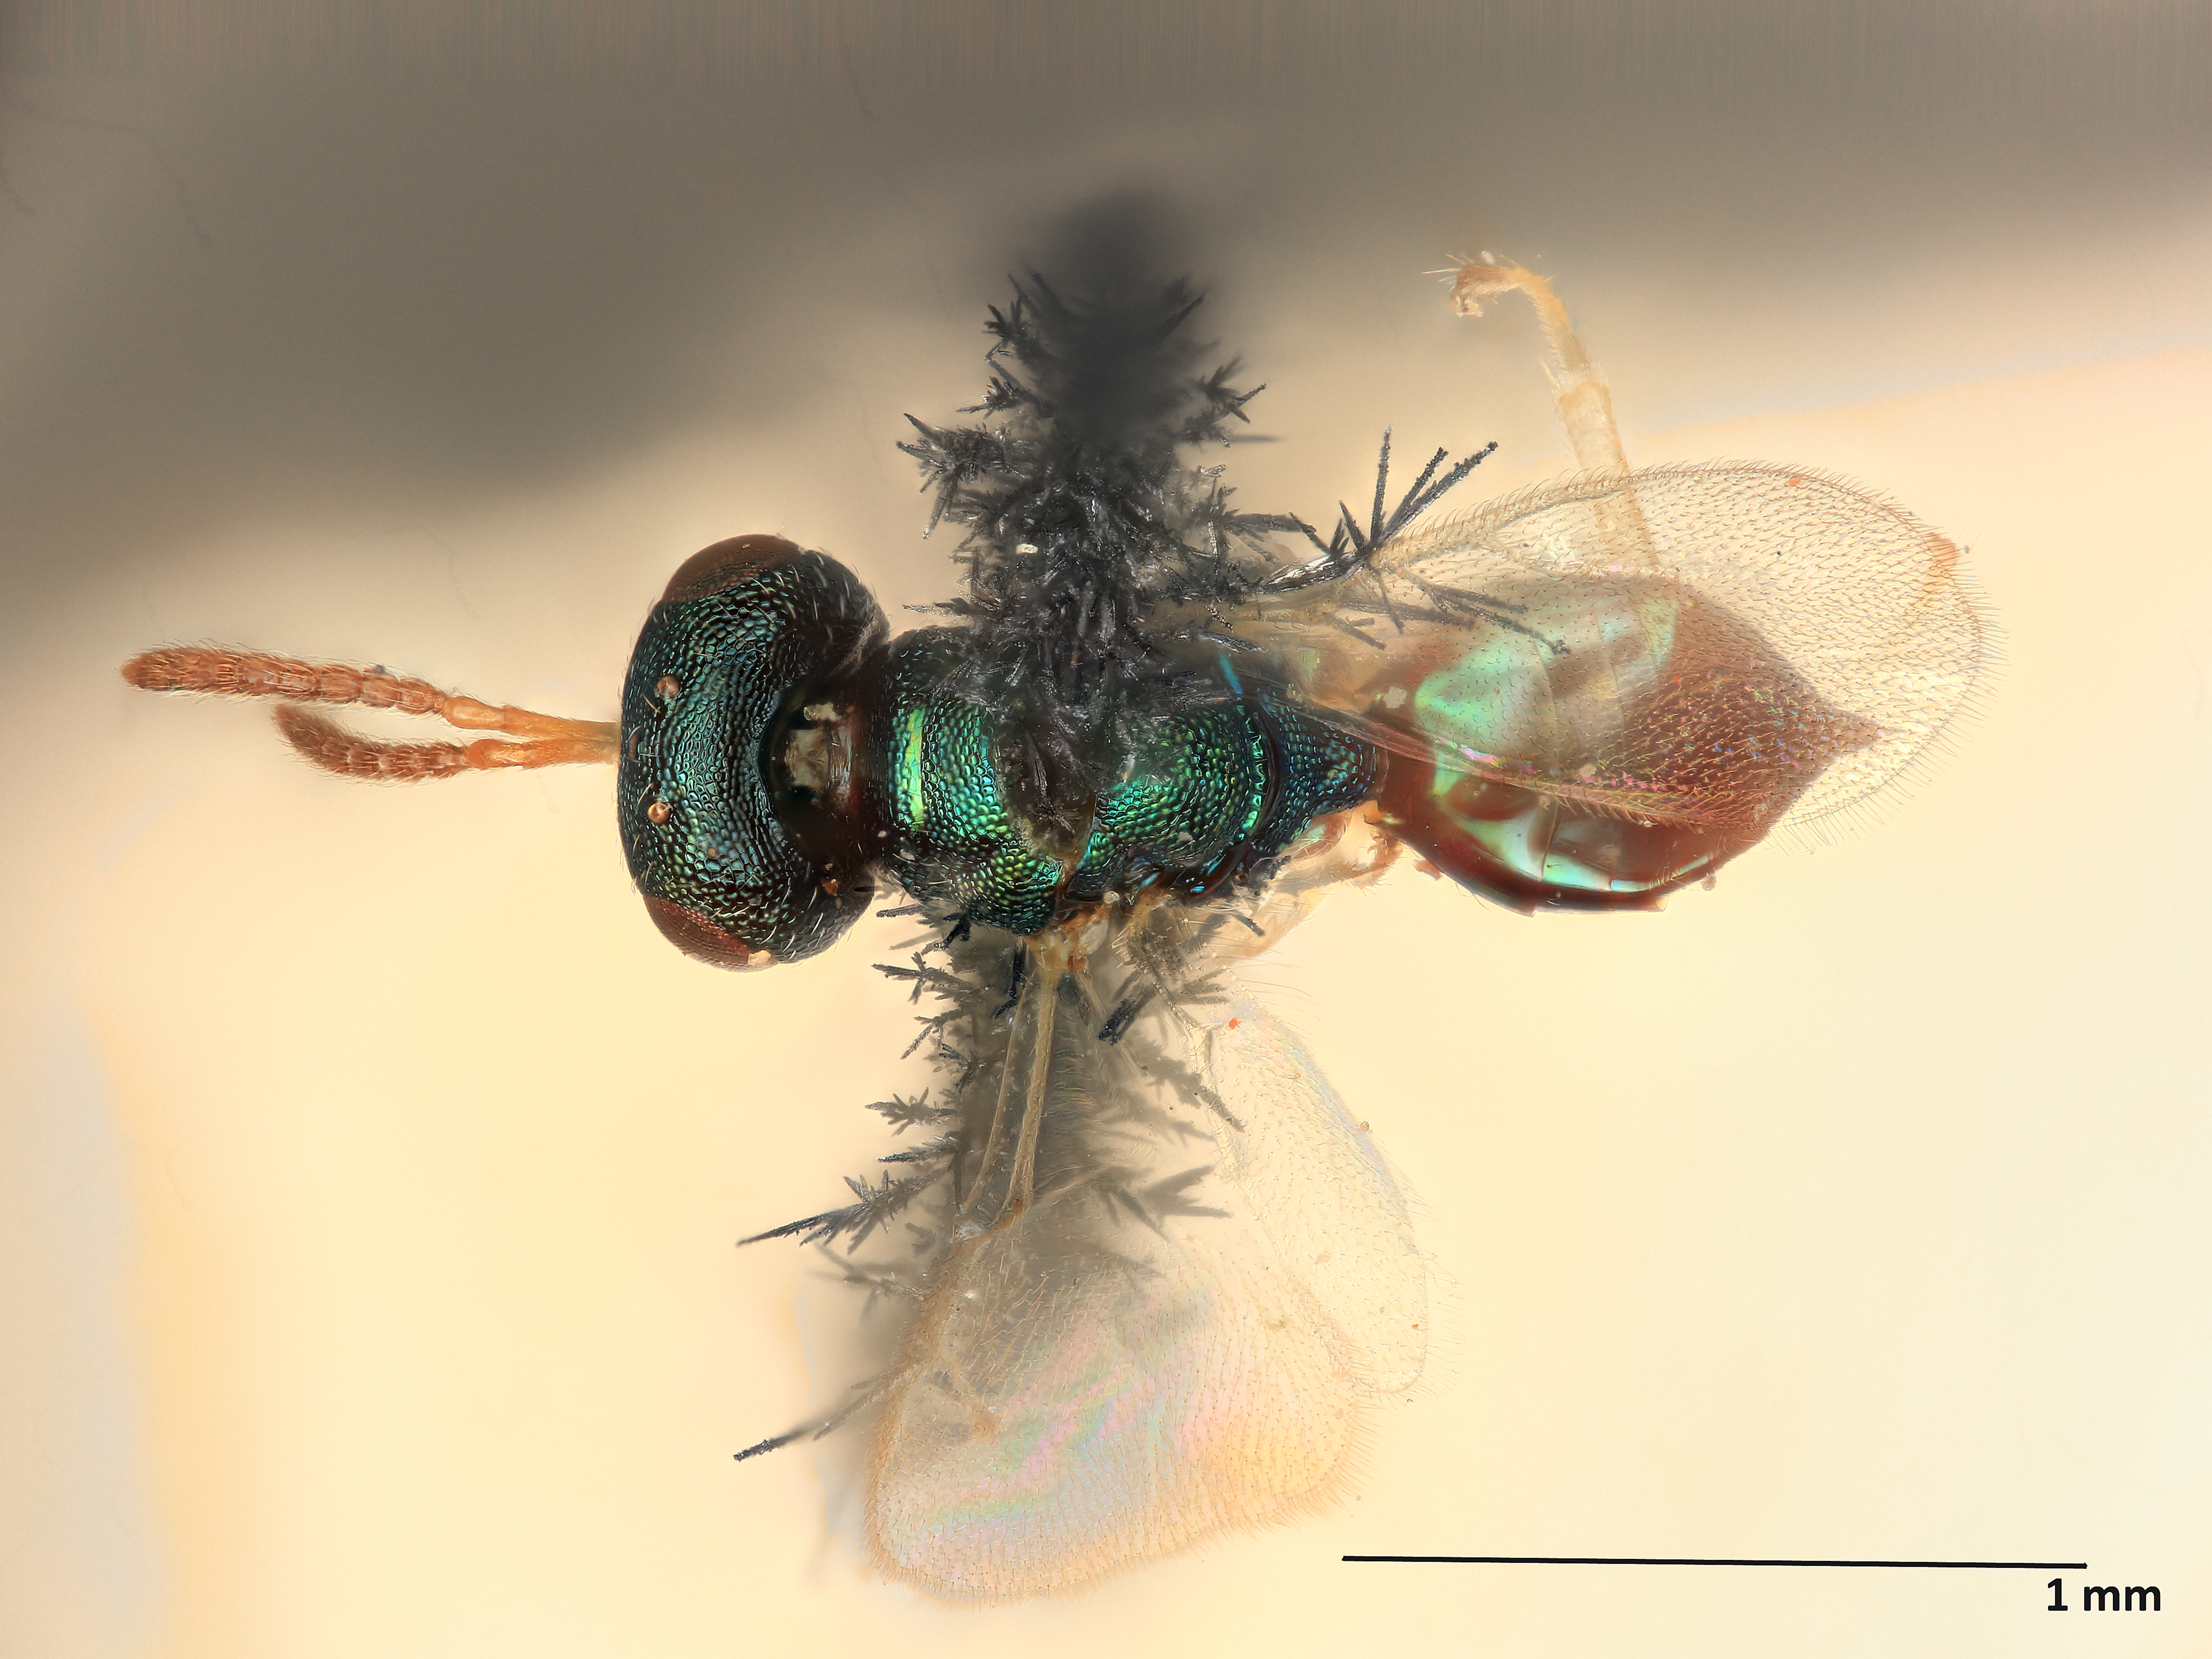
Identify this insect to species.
Eupteromalus parnarae
